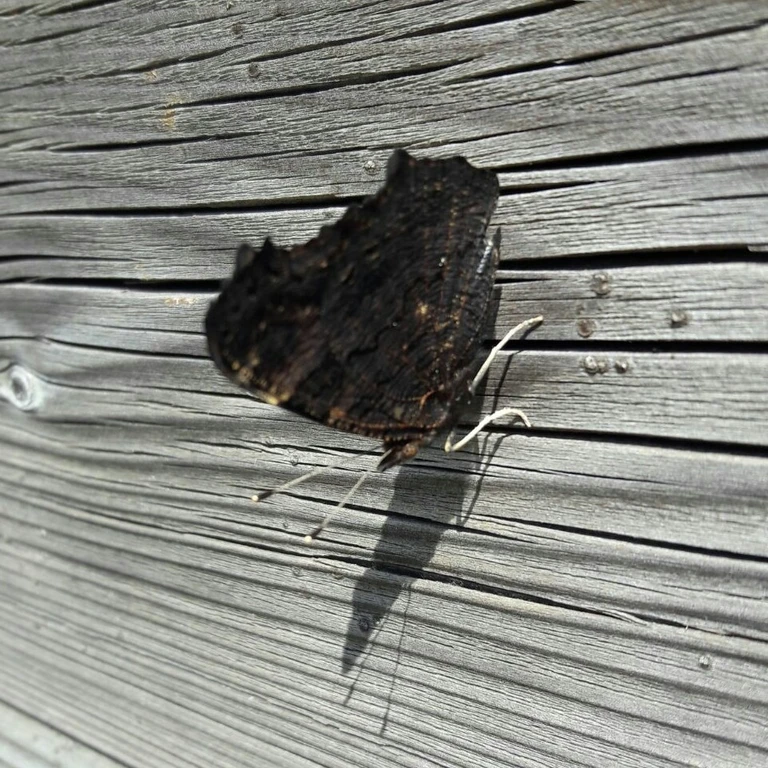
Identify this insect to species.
Aglais io
